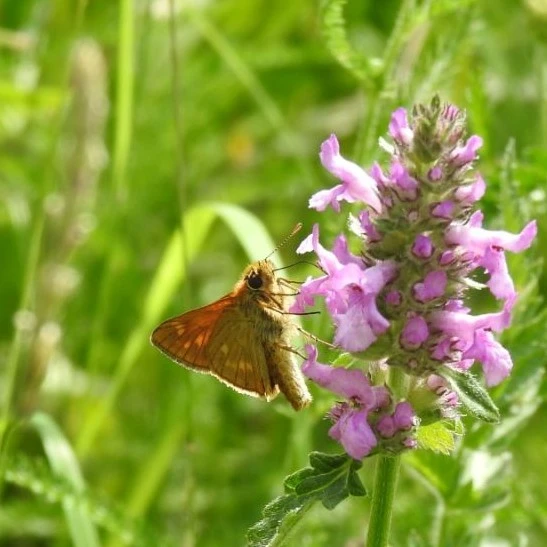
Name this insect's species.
Ochlodes sylvanus (also Ochlodes venata)
